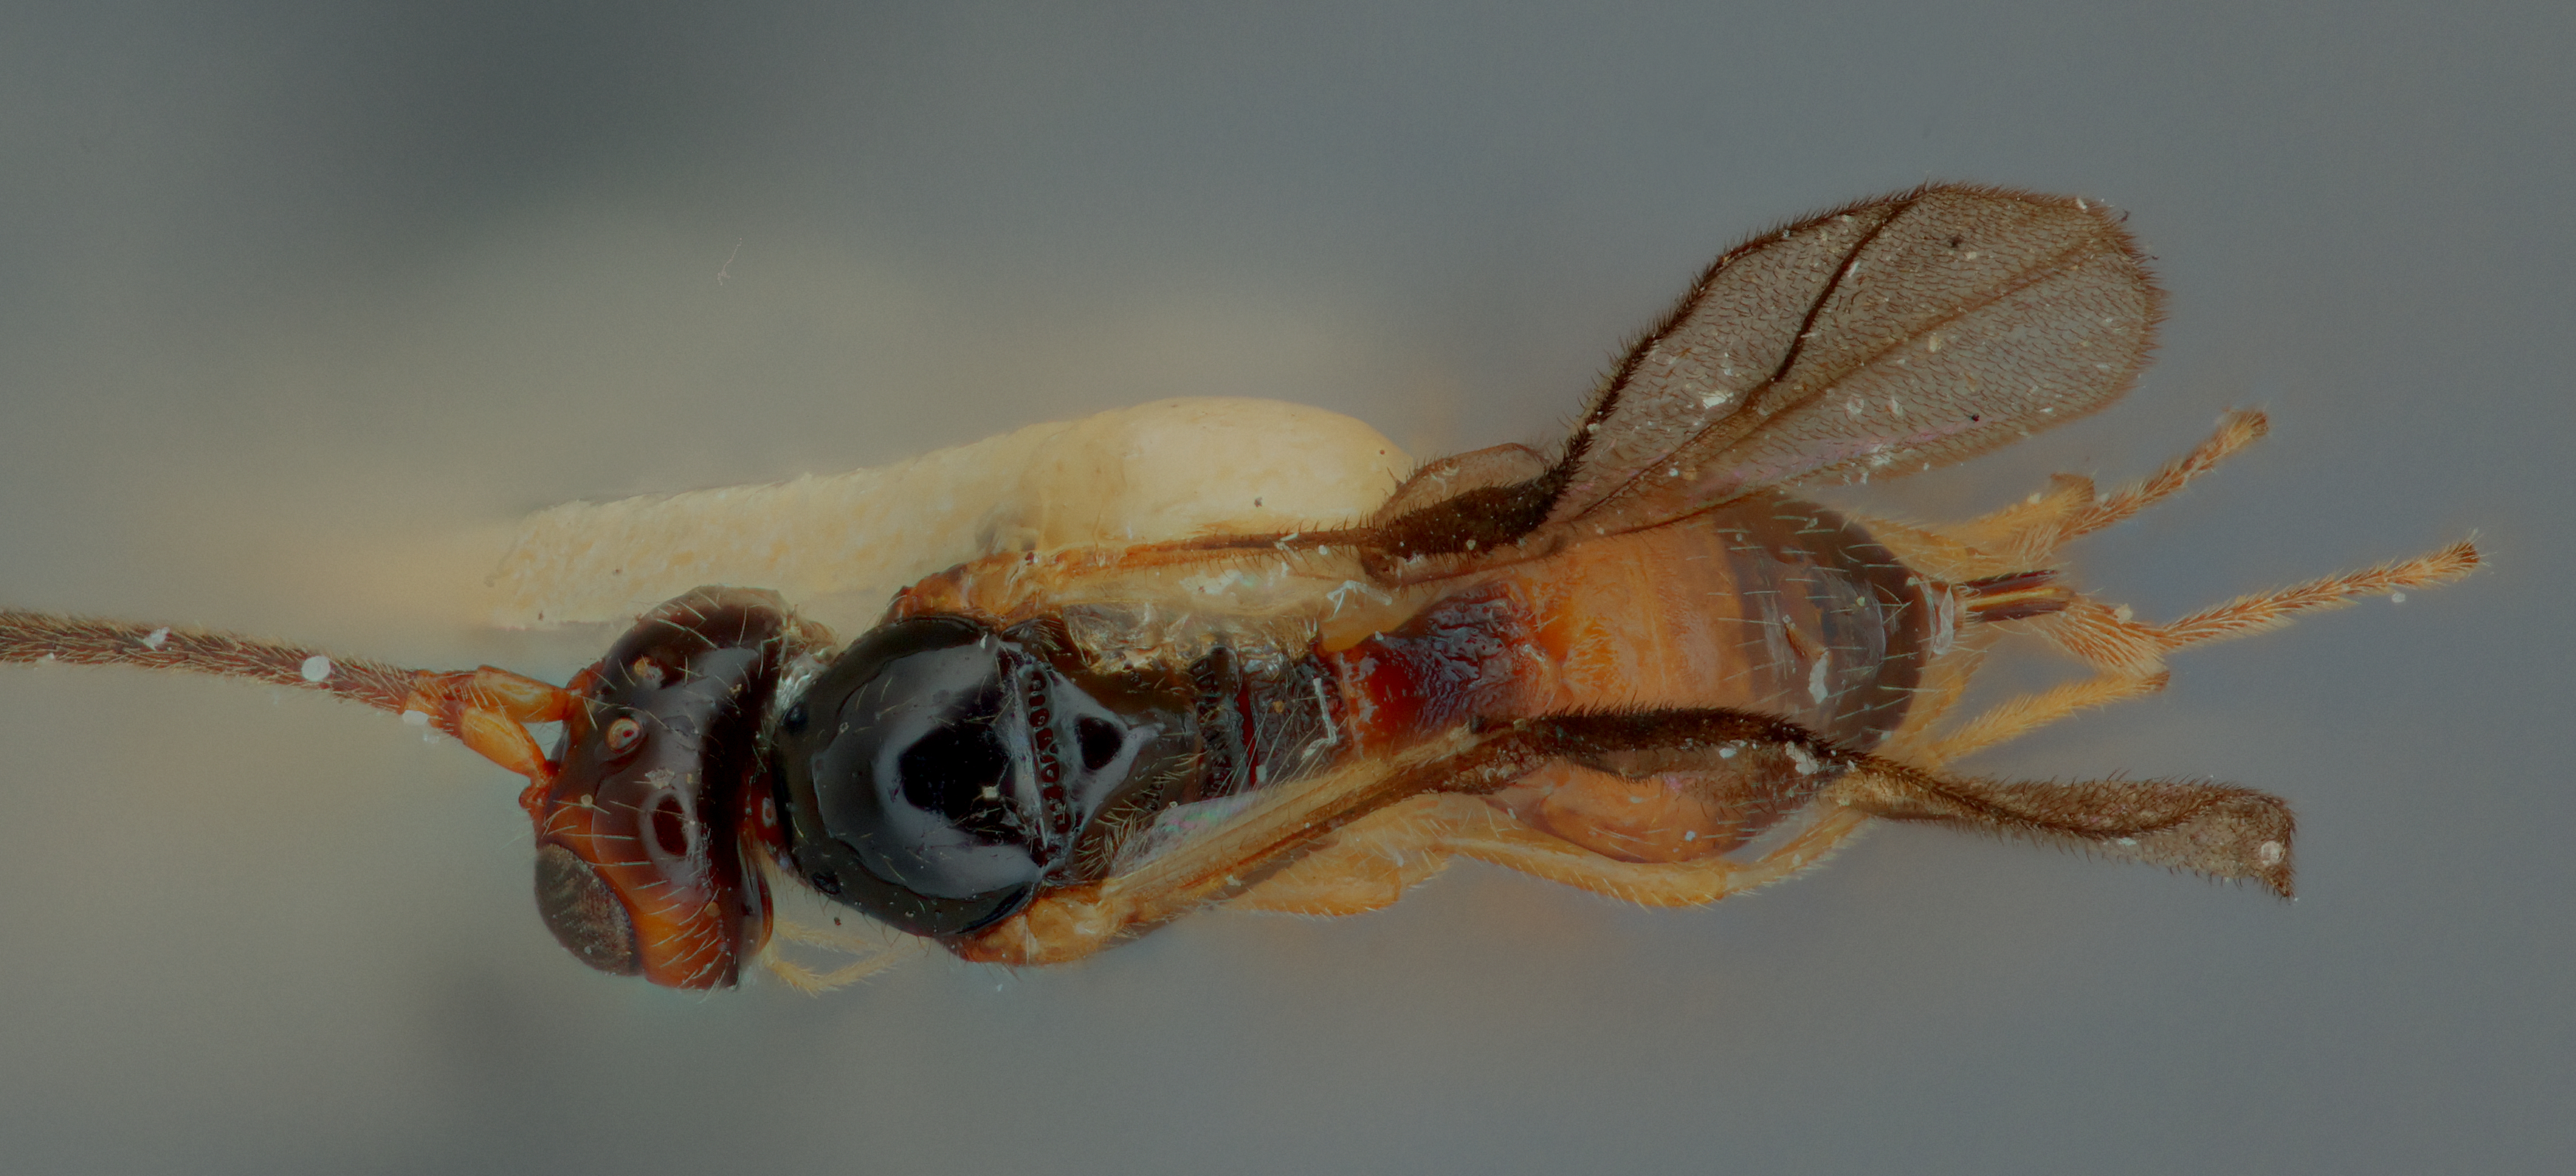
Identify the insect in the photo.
Opius weemi
